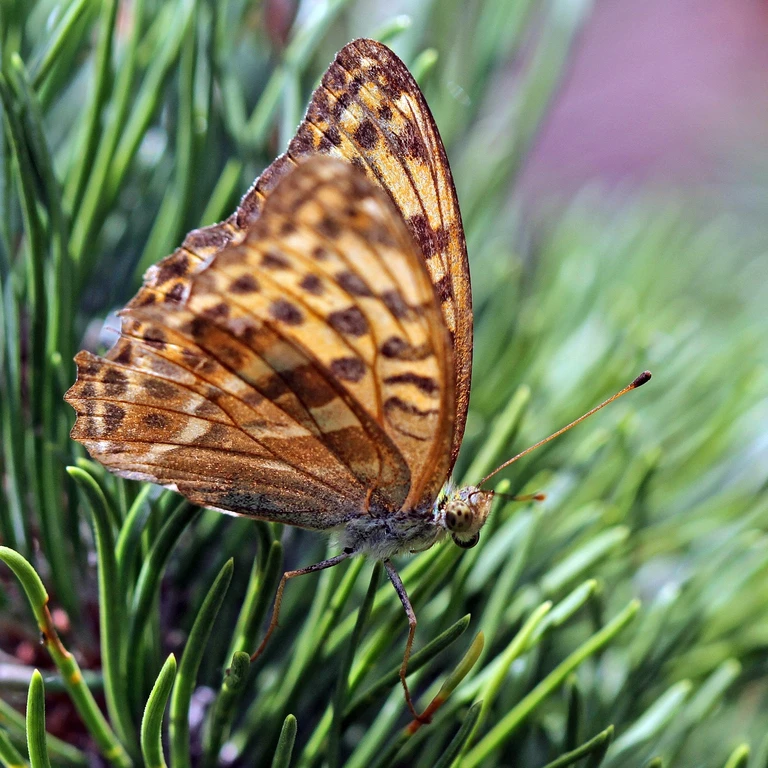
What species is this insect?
Argynnis paphia
